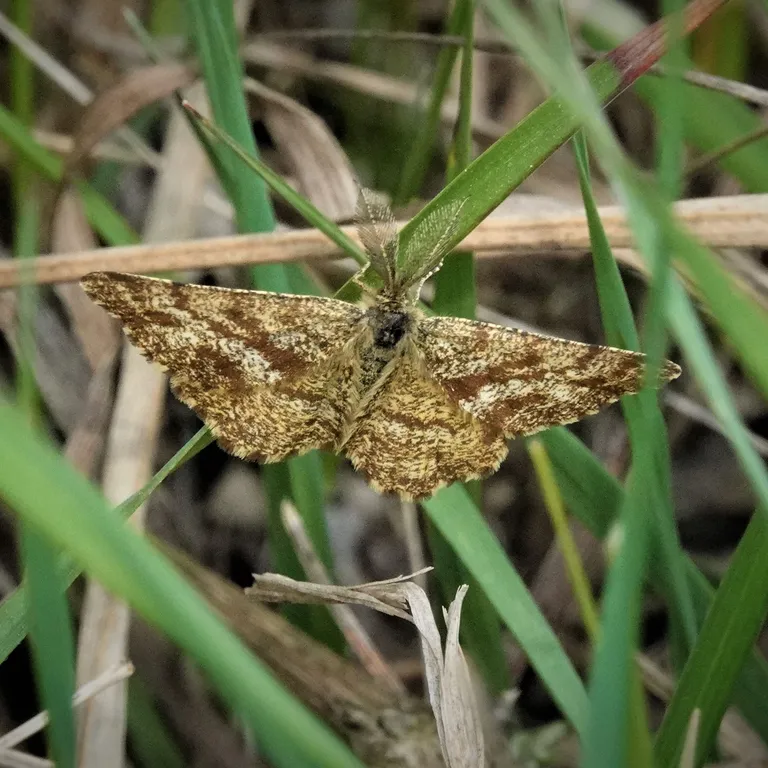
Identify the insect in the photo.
Ematurga atomaria
